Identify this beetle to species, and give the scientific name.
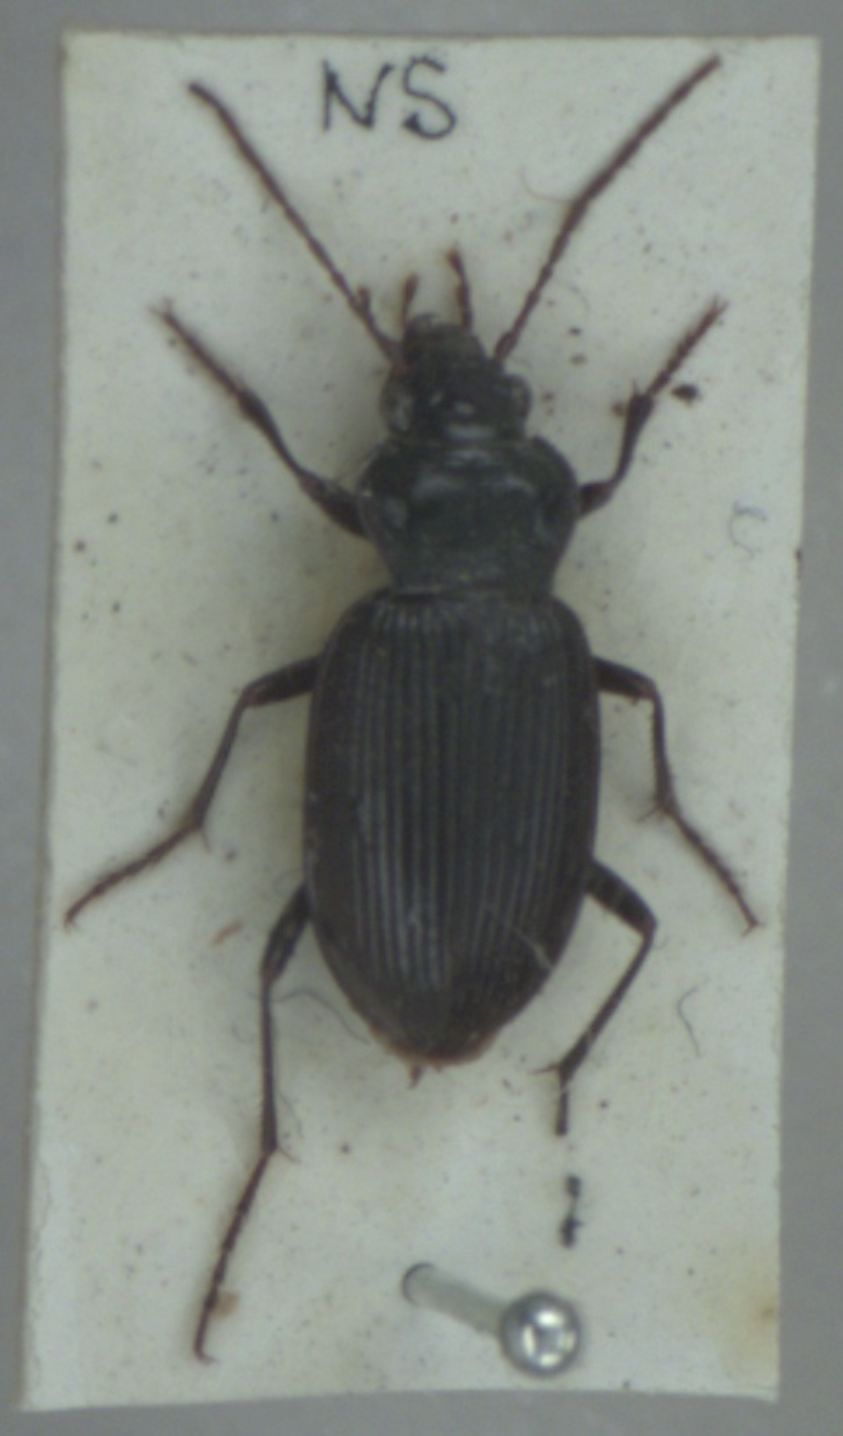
Nebria brevicollis
